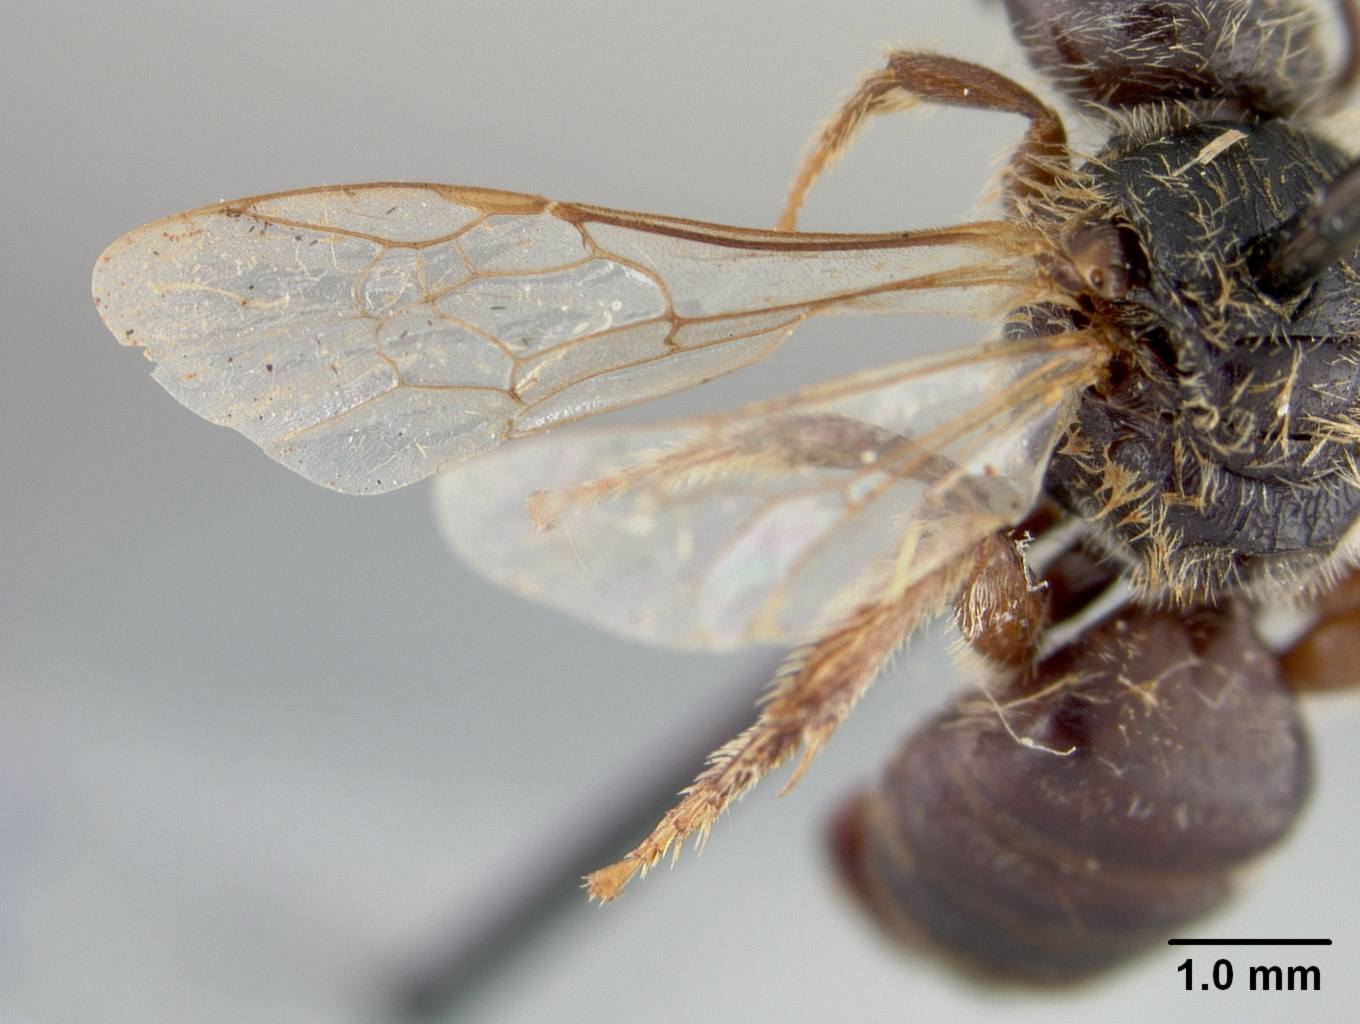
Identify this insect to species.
Halictus bowkeri
